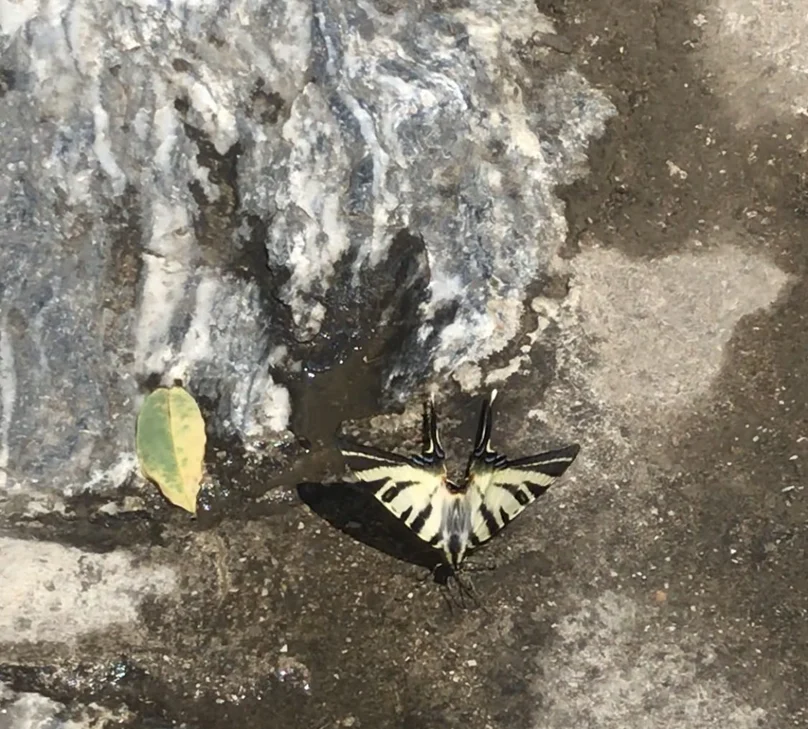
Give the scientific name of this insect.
Iphiclides podalirius
